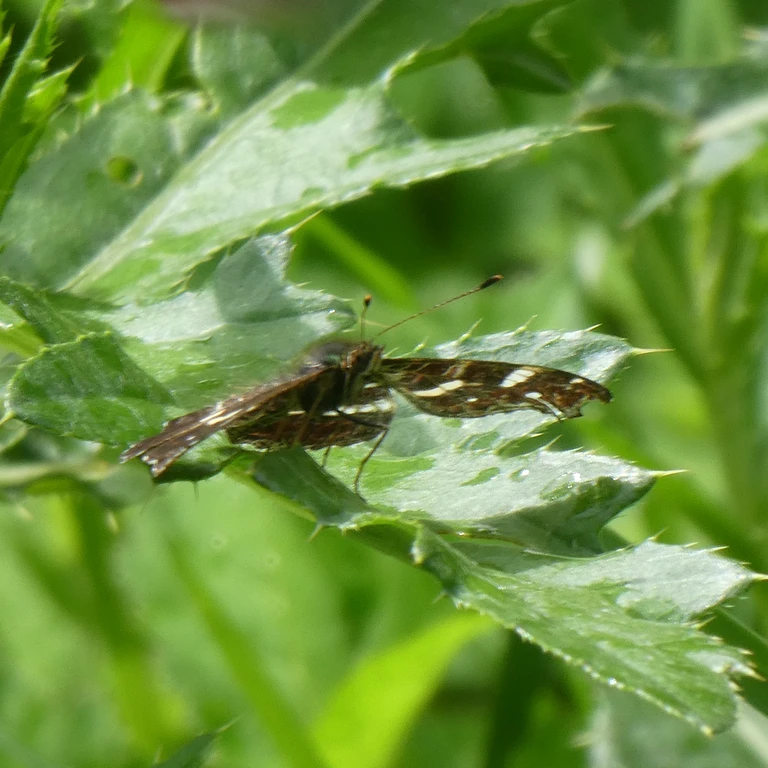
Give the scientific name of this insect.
Araschnia levana
